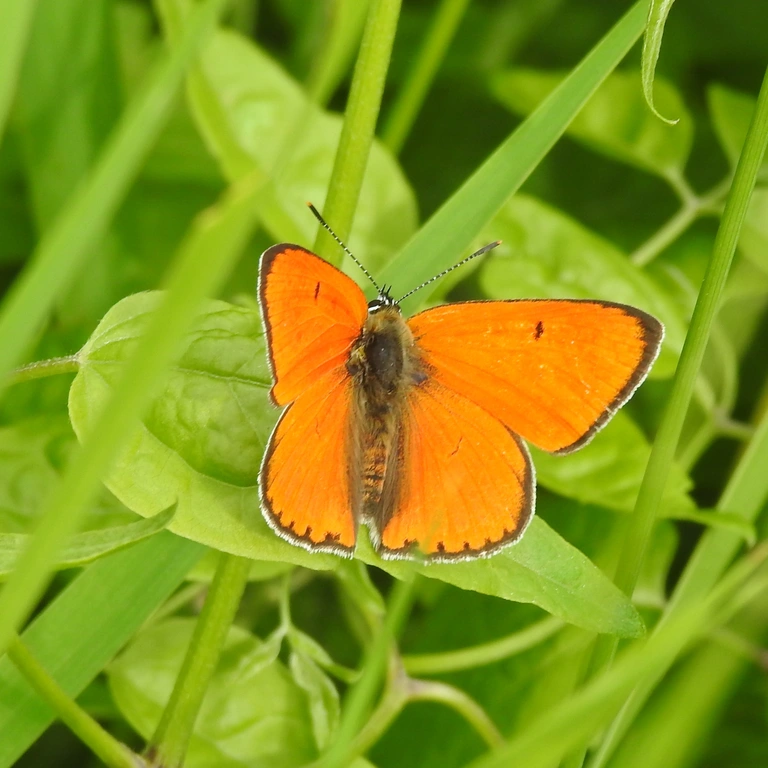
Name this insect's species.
Lycaena dispar
